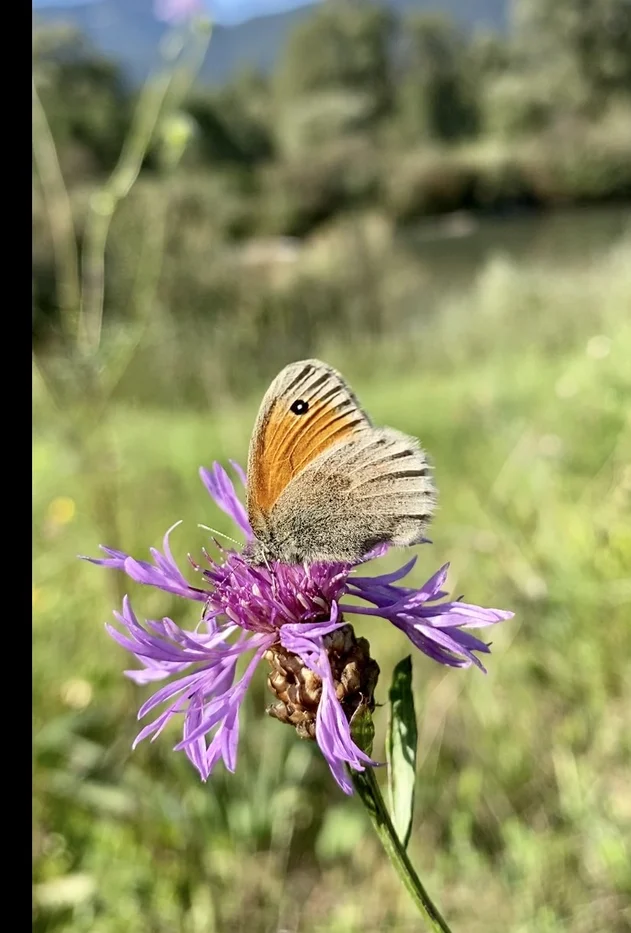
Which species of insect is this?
Coenonympha pamphilus
